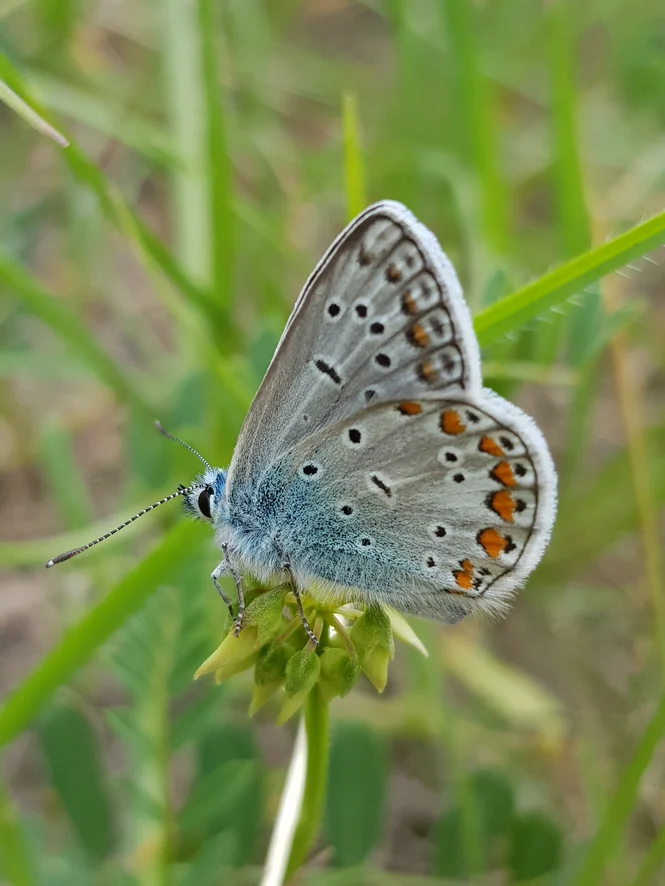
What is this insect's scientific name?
Polyommatus icarus
